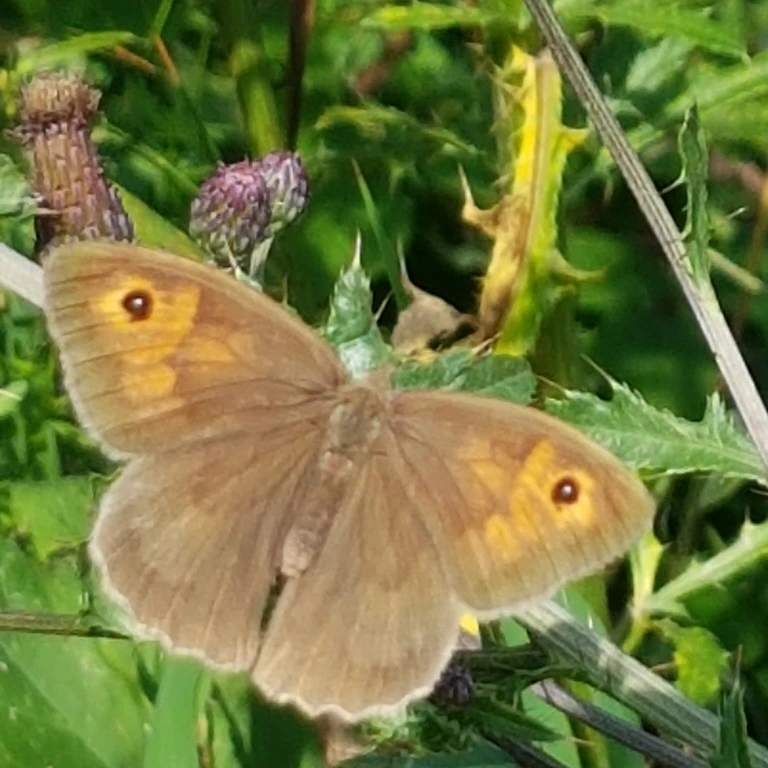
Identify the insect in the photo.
Maniola jurtina
